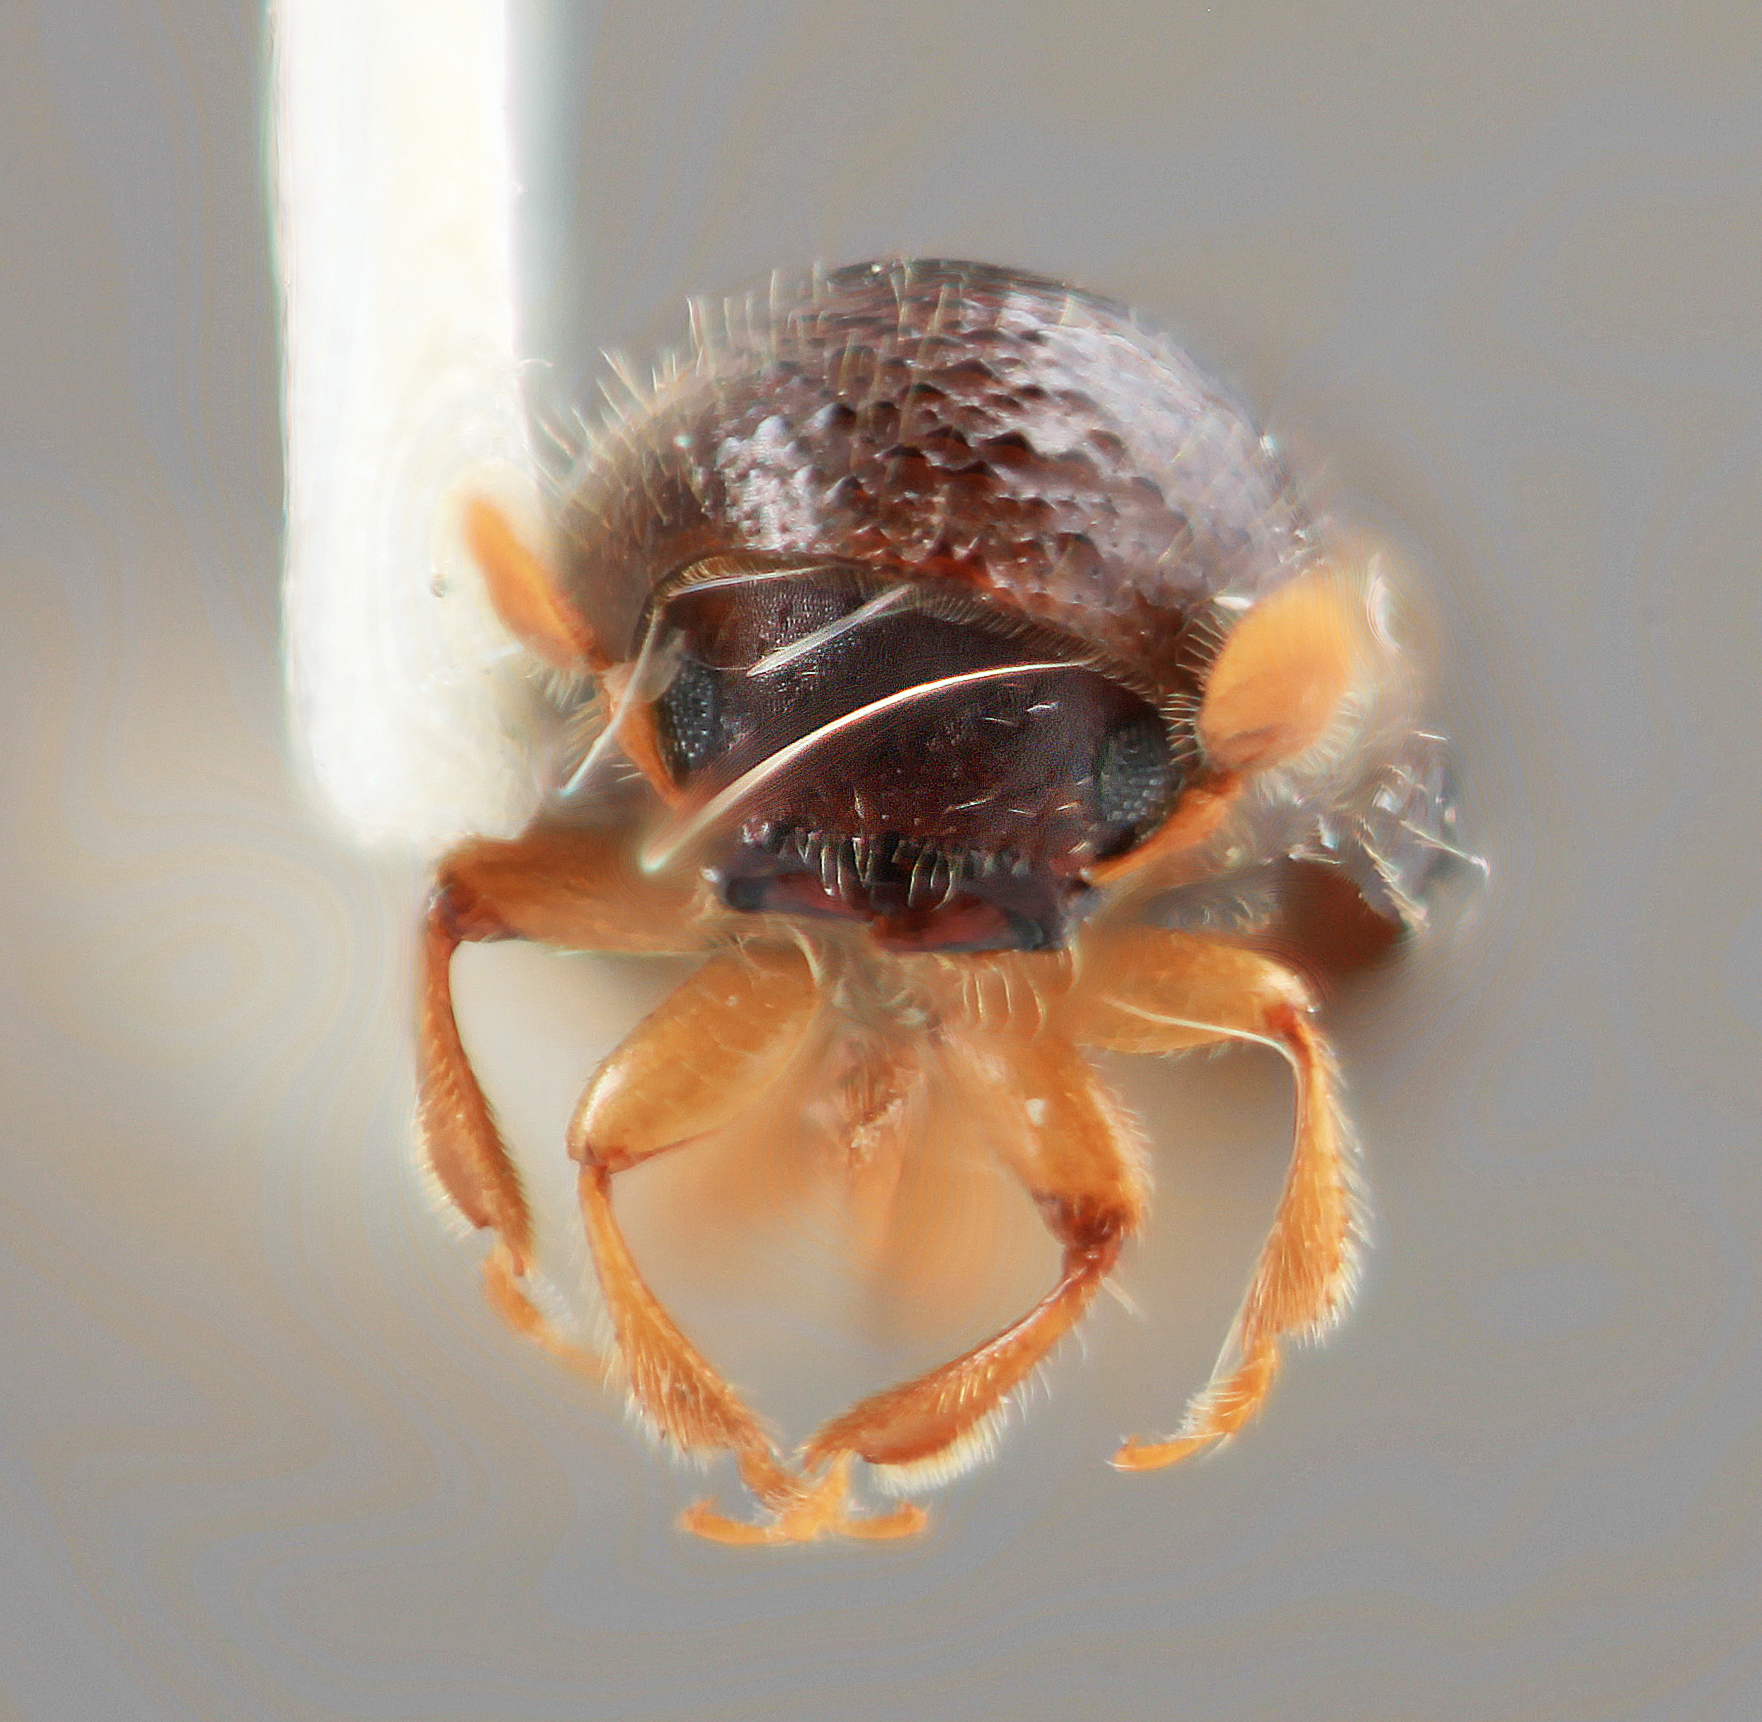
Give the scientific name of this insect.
Corthylus spinosus
